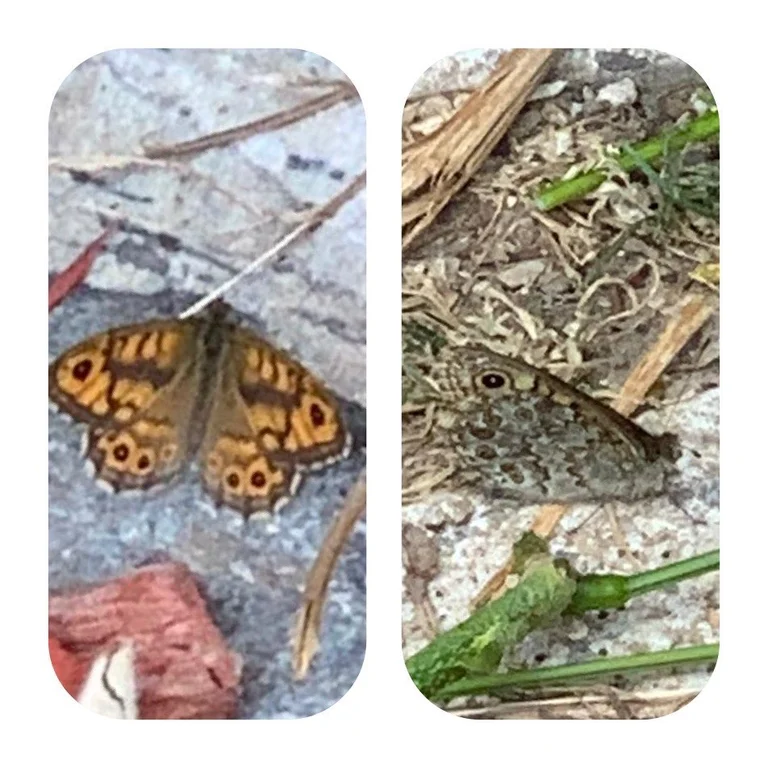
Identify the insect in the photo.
Lasiommata megera (also Pararge megera)
